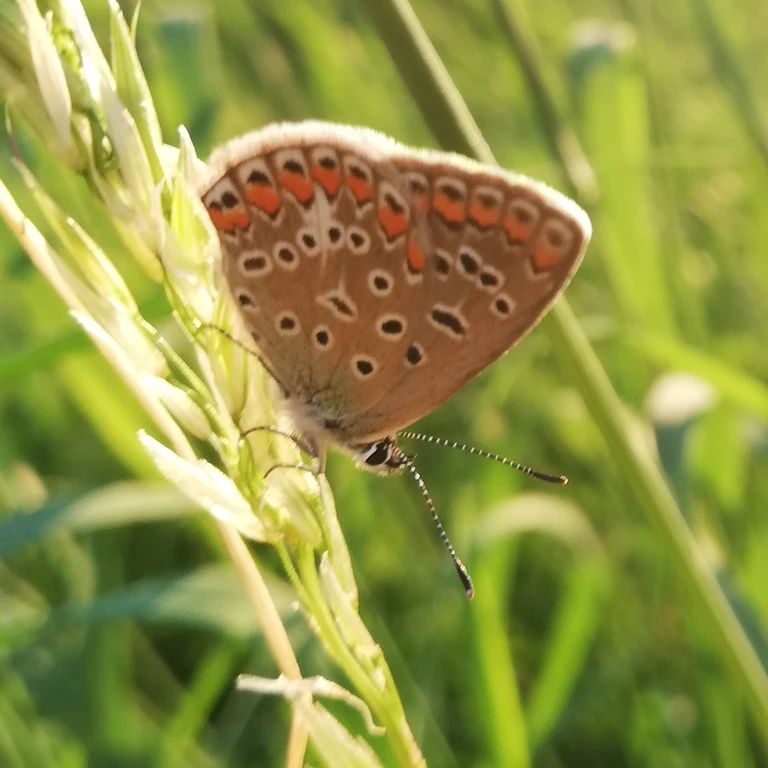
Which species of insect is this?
Polyommatus icarus
